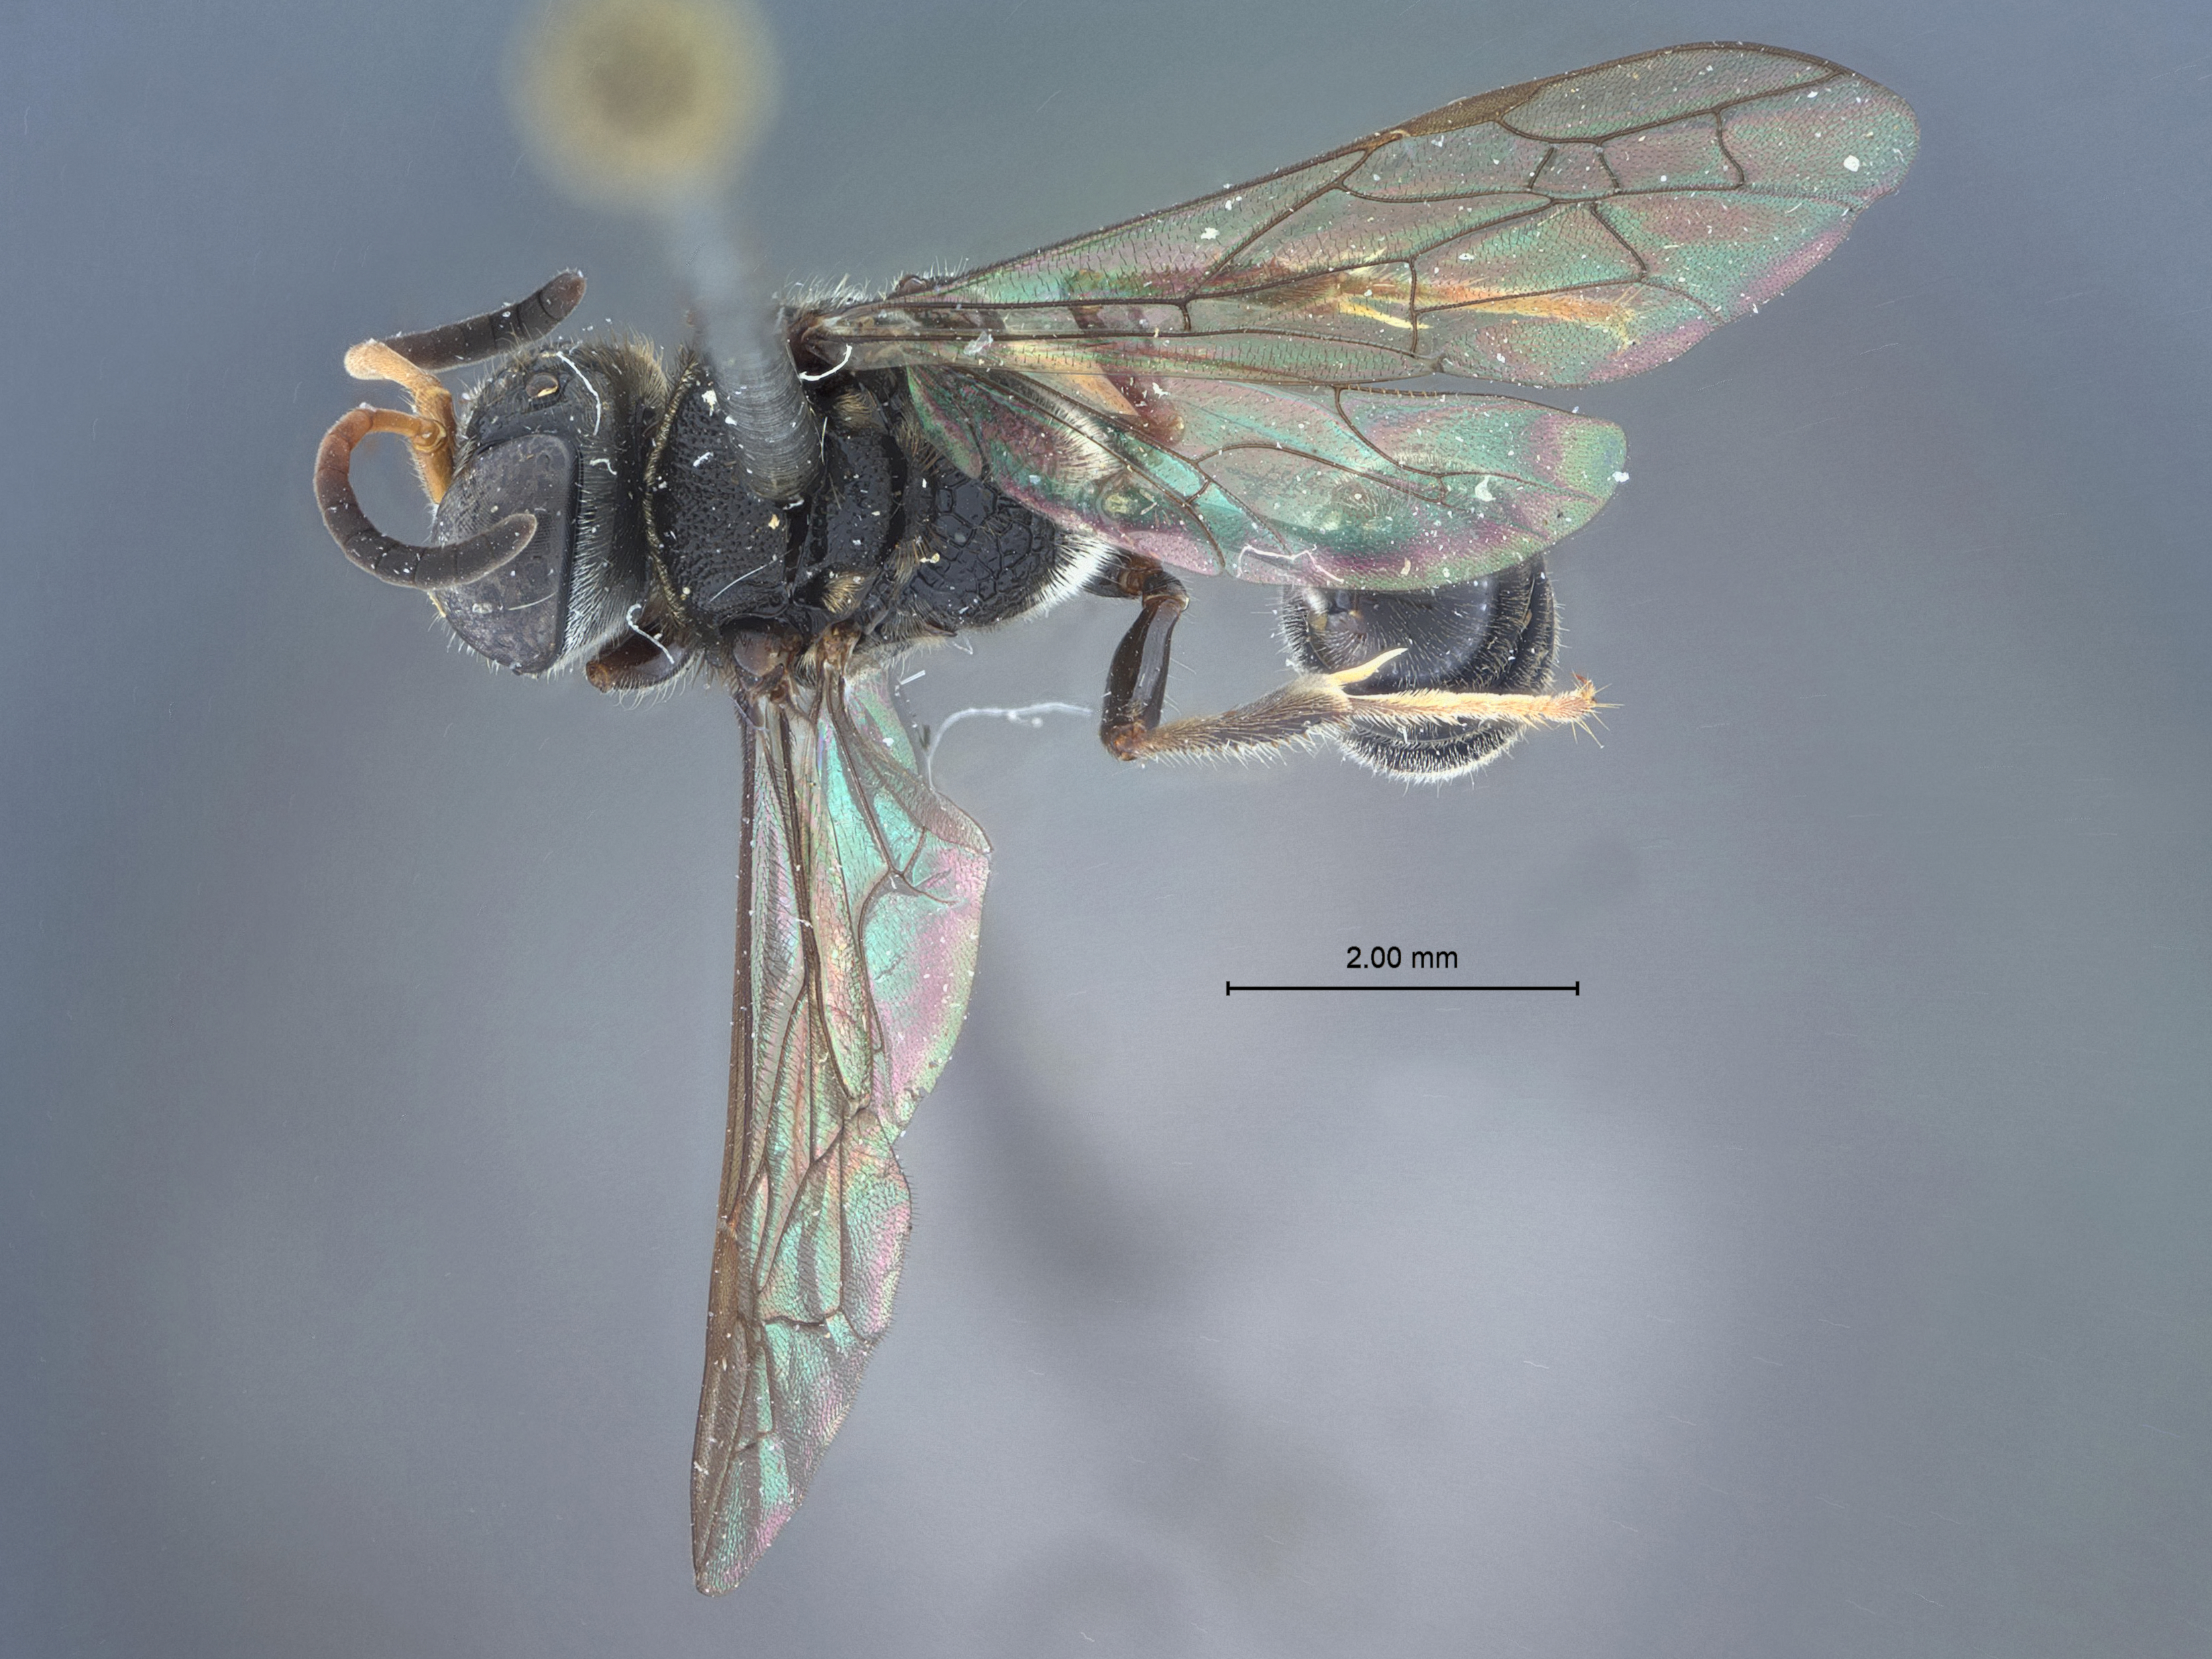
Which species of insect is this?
Psen canalicus
